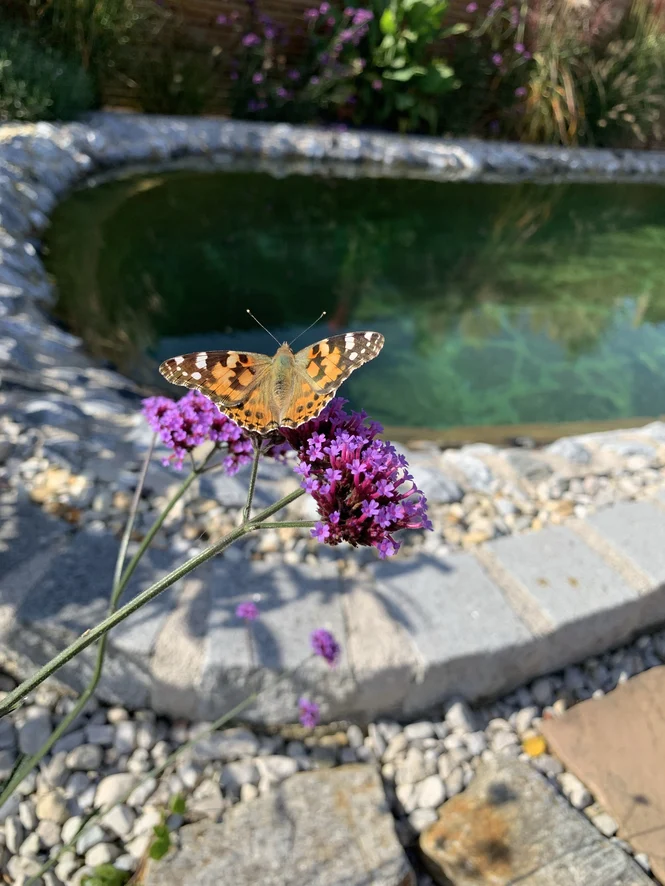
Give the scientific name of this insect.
Vanessa cardui
